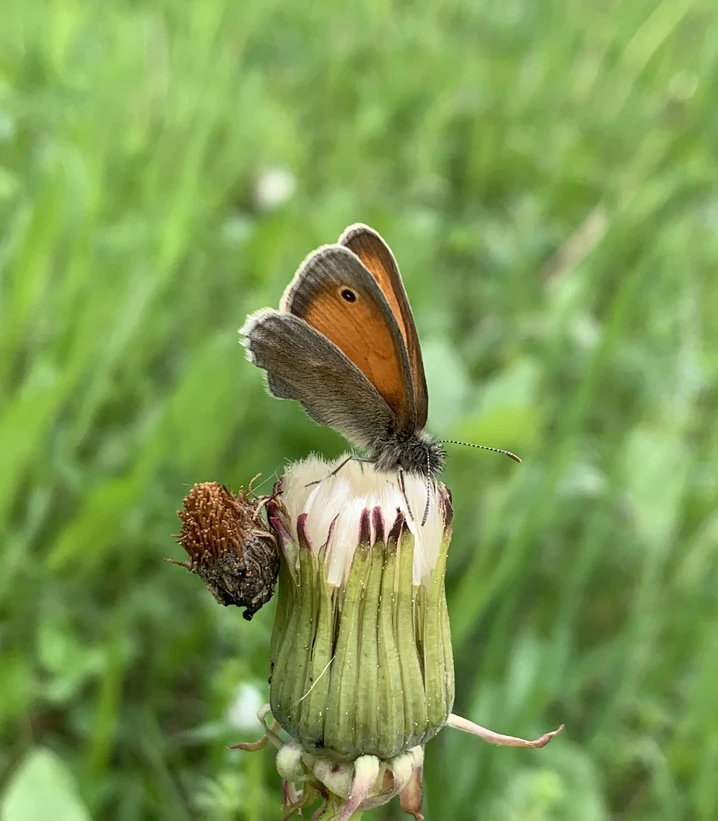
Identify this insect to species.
Coenonympha pamphilus
